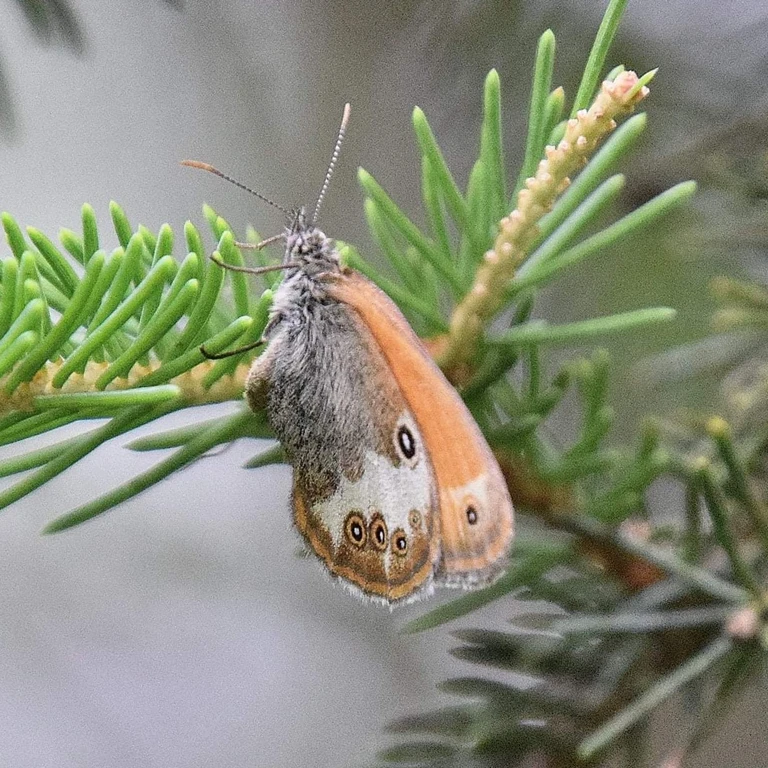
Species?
Coenonympha arcania
